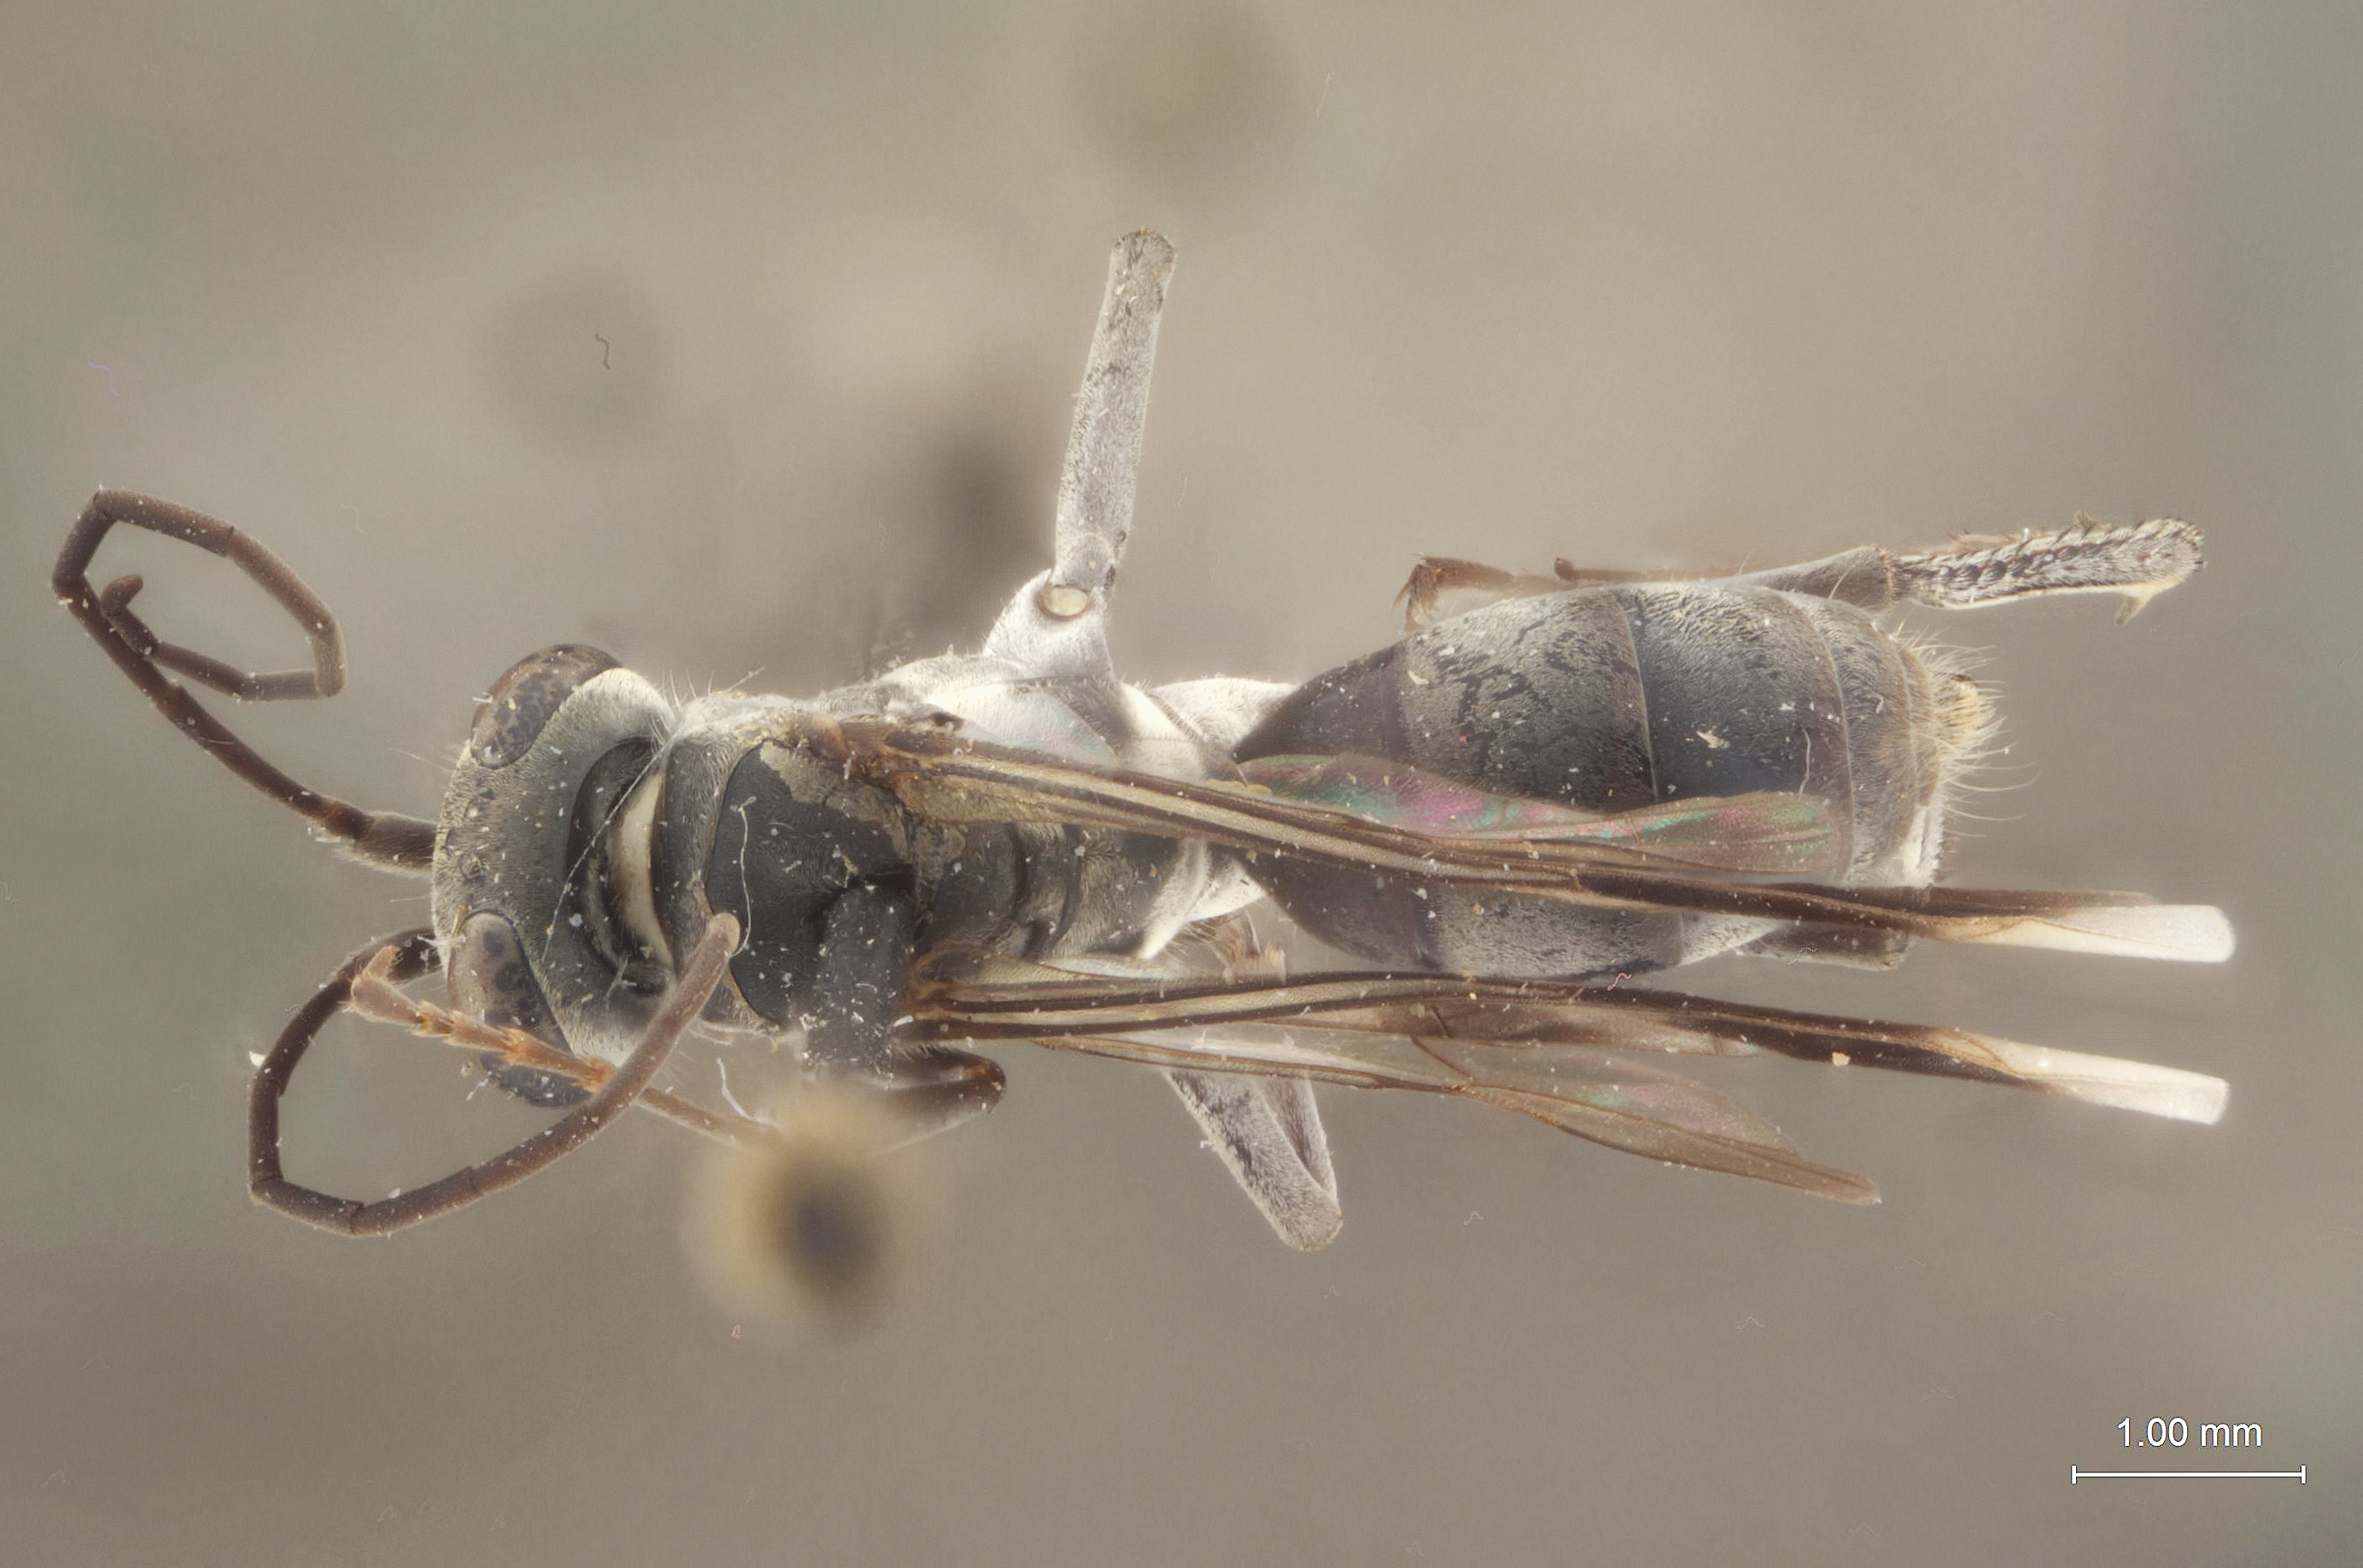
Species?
Calicurgus pruinosus
